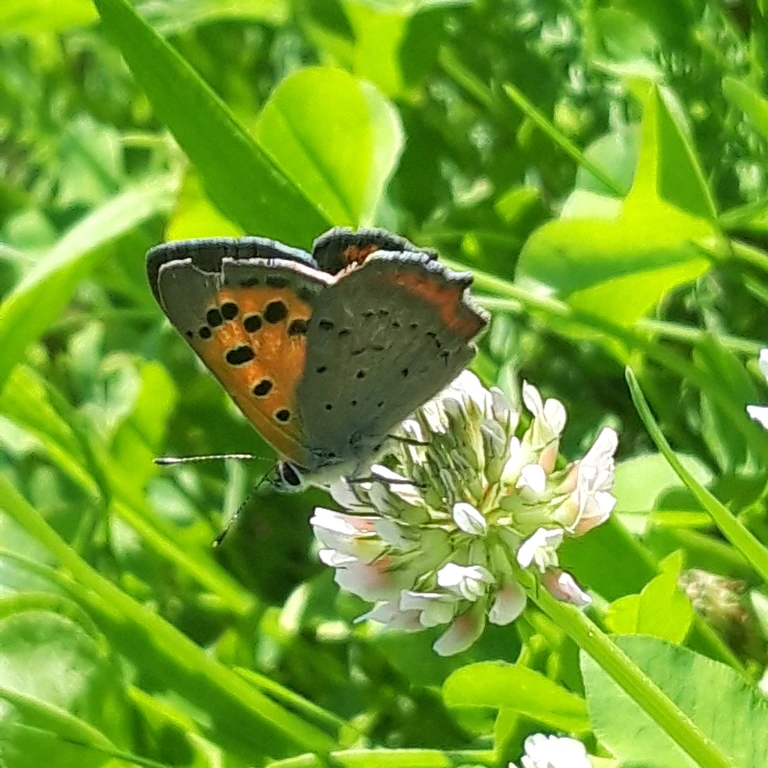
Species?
Lycaena phlaeas
